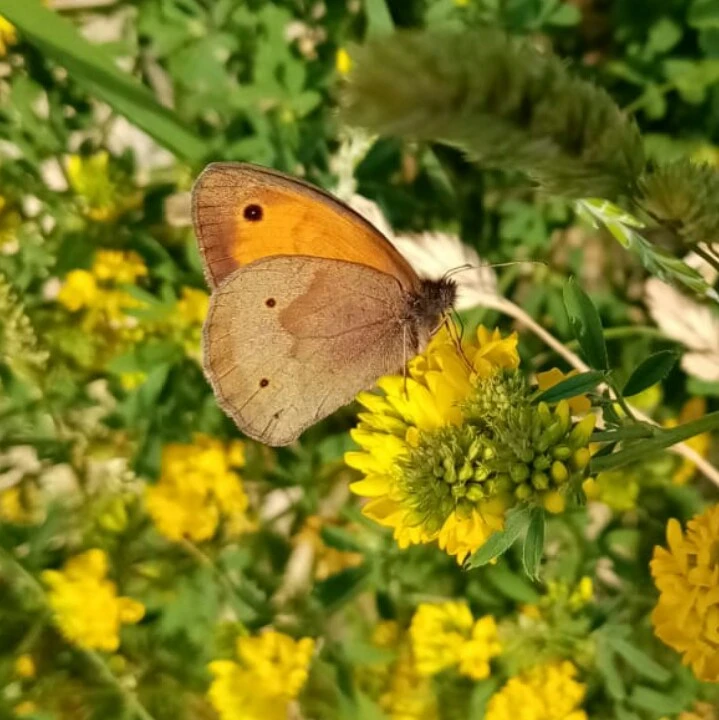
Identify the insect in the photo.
Maniola jurtina
